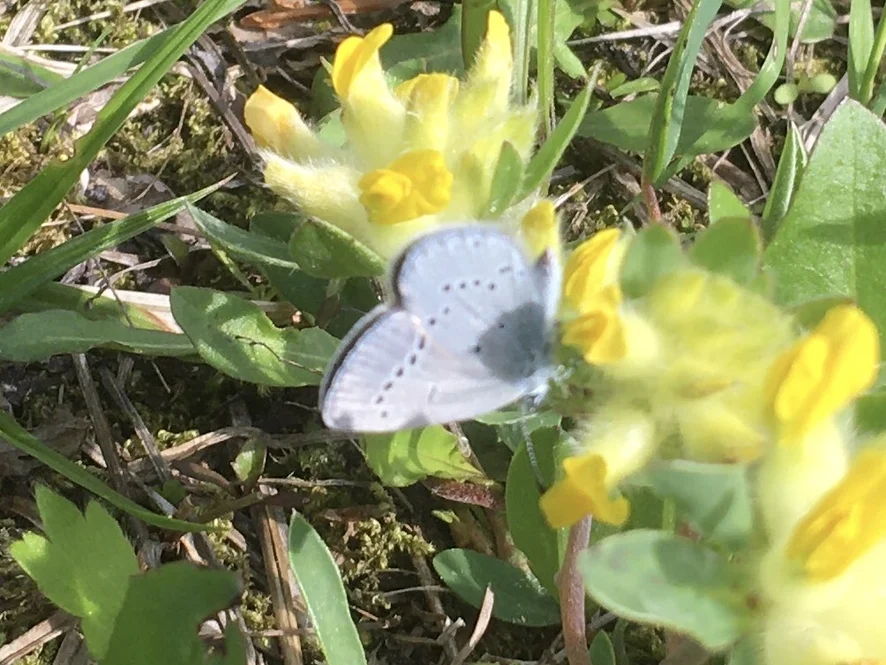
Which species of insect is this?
Cupido minimus
